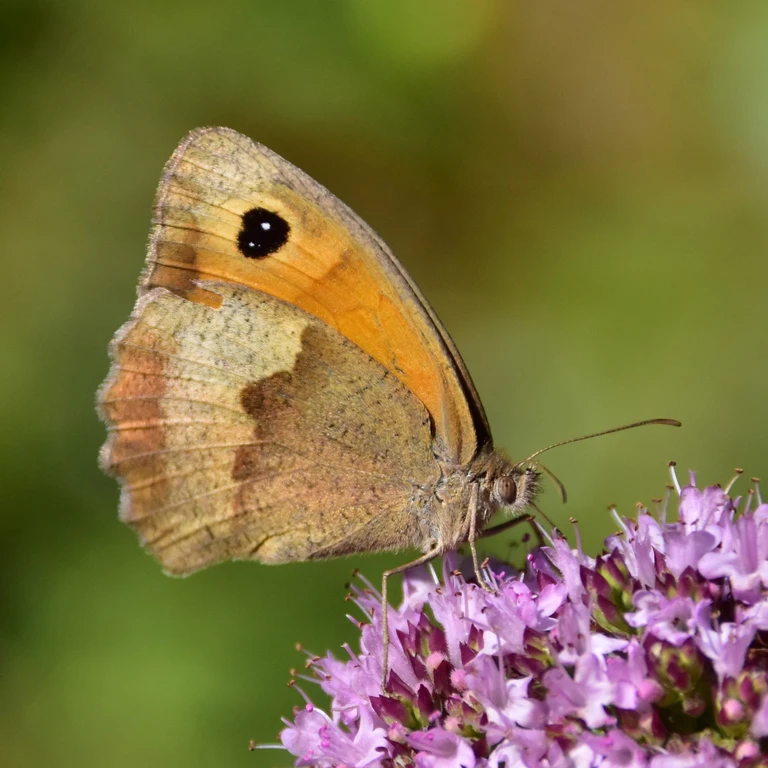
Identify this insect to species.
Maniola jurtina
